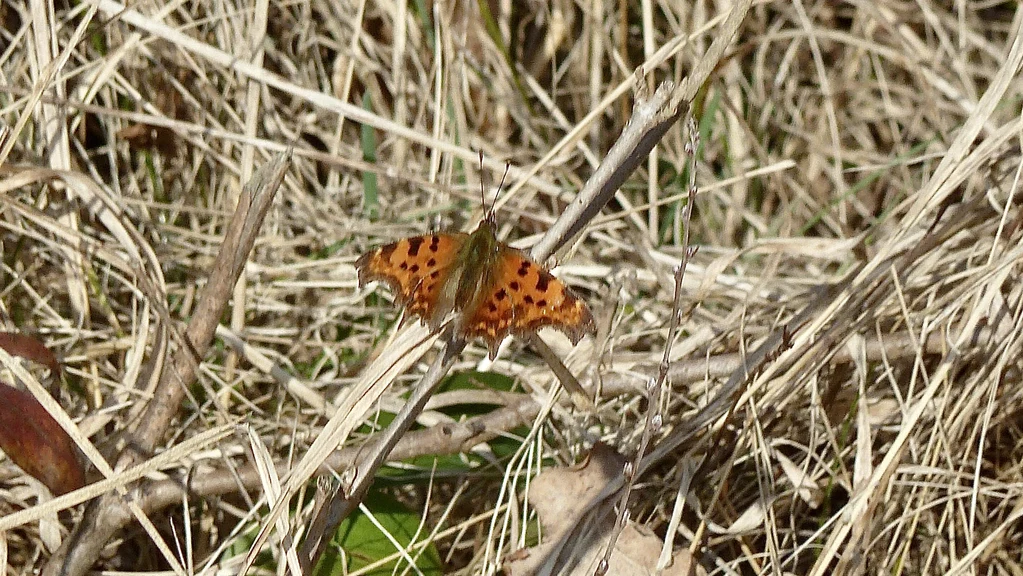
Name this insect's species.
Polygonia c-album
